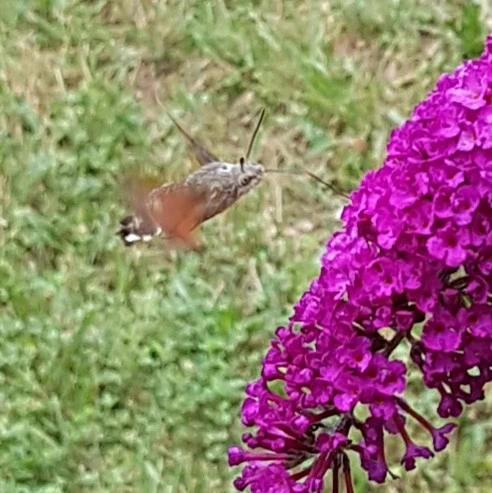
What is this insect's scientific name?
Macroglossum stellatarum
